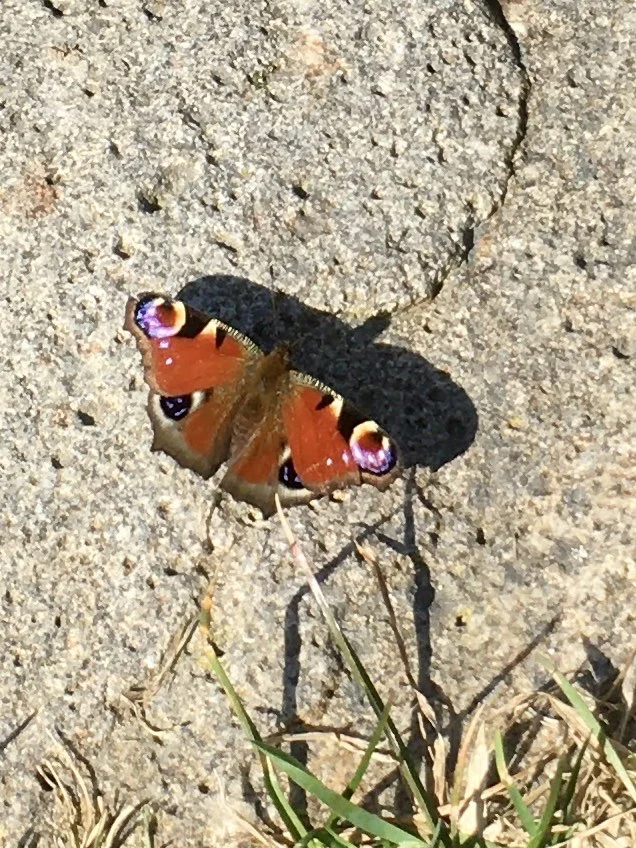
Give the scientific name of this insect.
Aglais io
